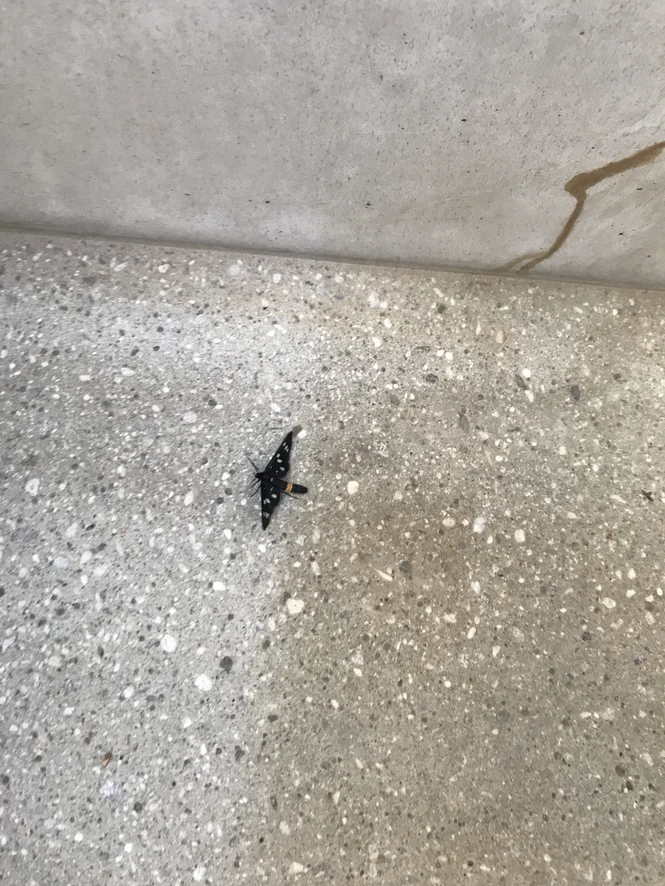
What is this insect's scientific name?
Amata phegea
